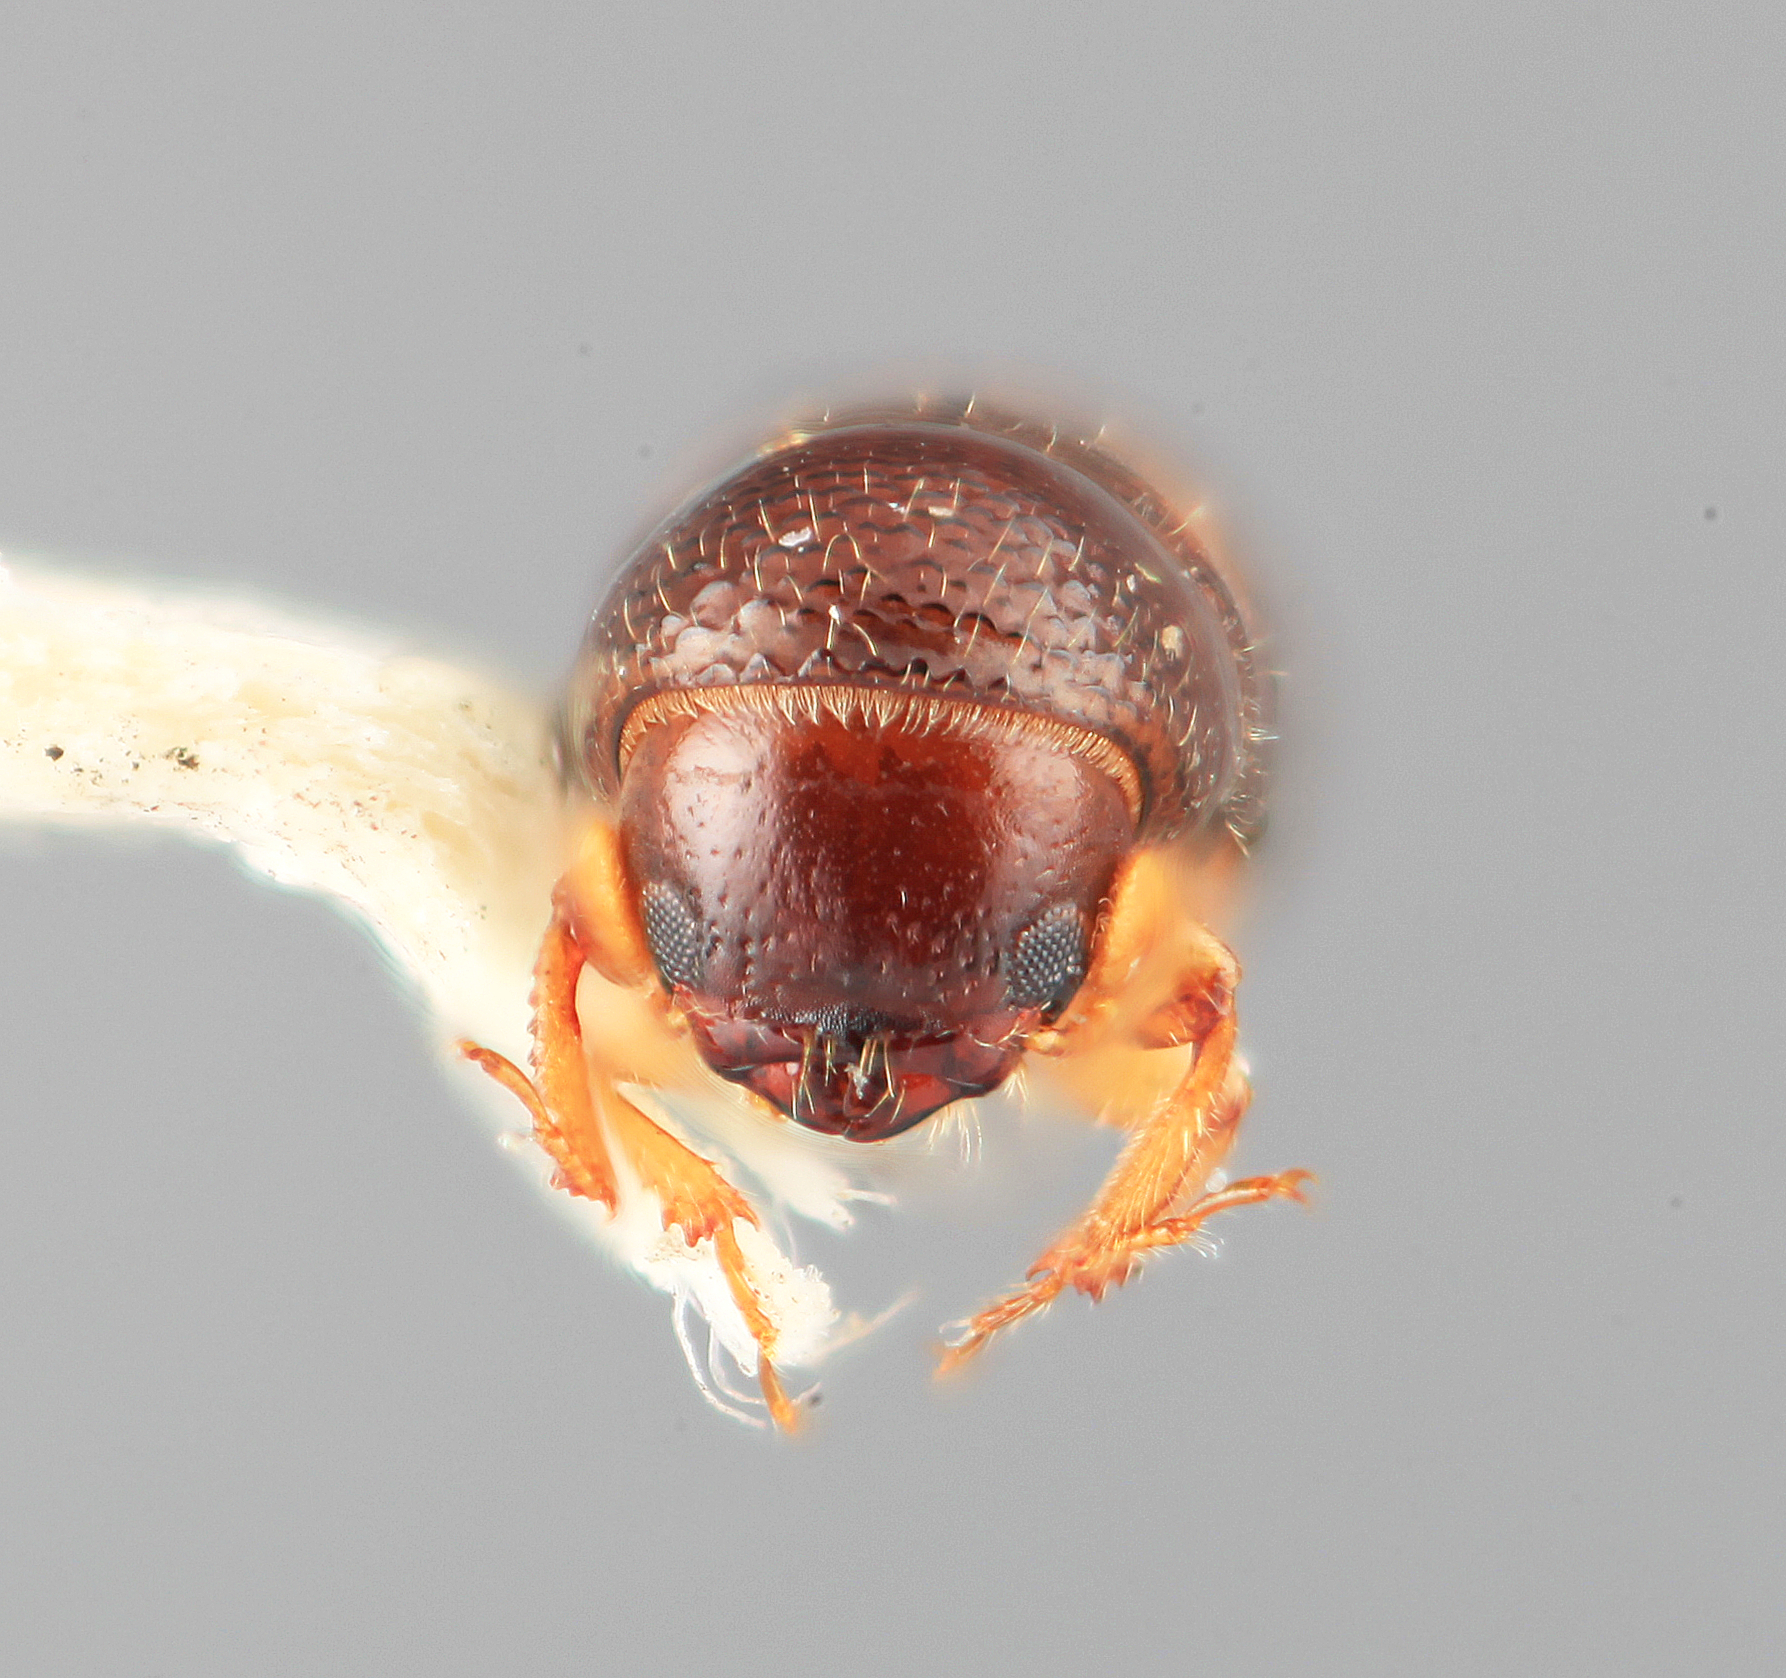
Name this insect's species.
Monarthrum bidentatum
